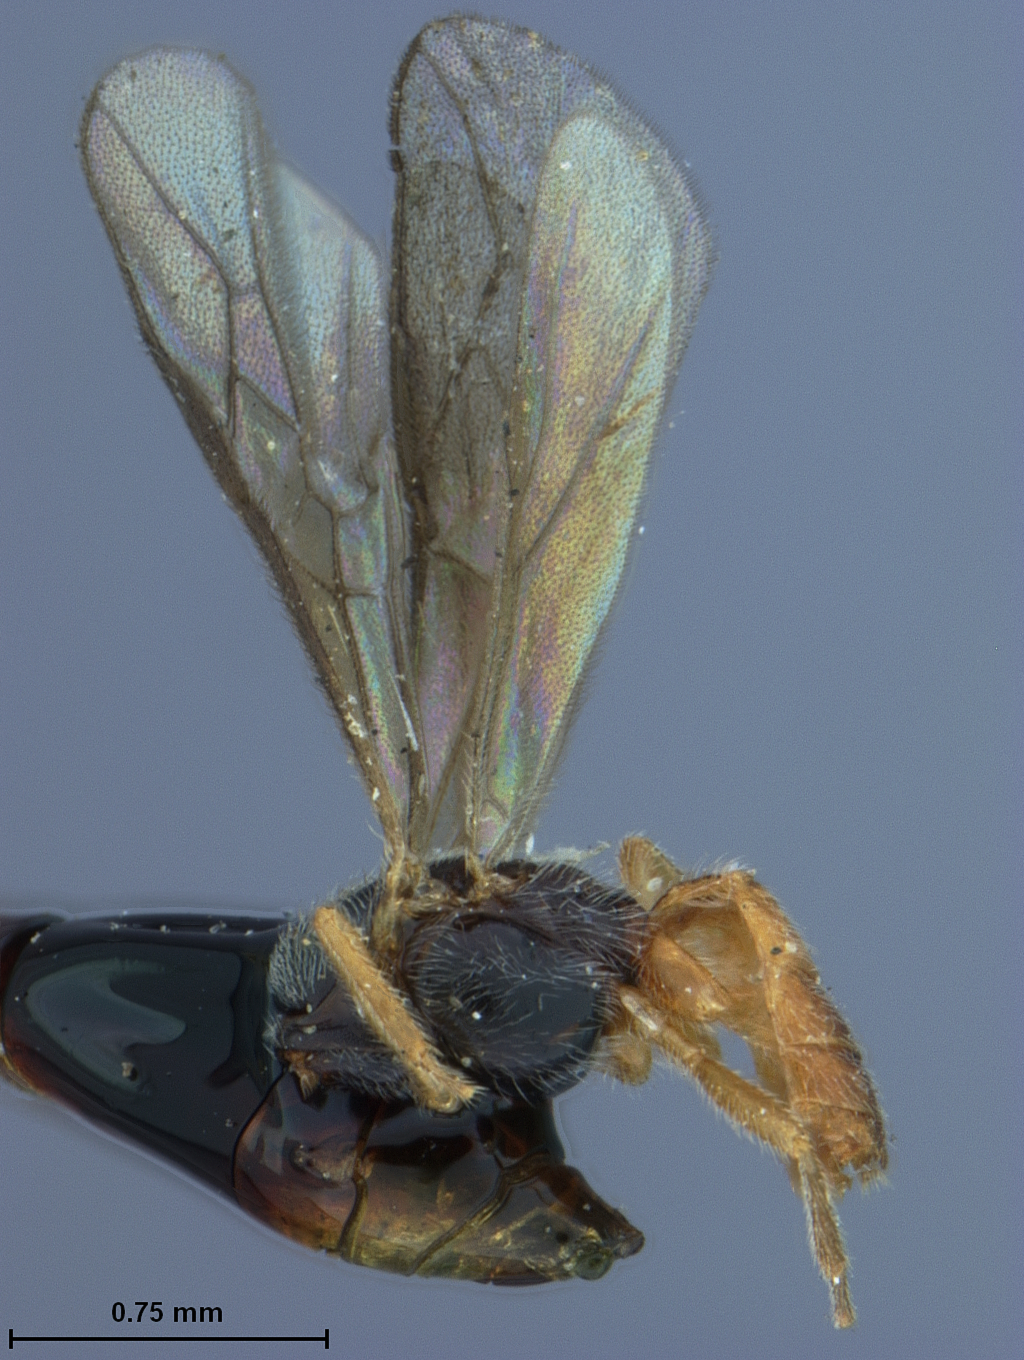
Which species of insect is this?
Microbracon pilosithorax
